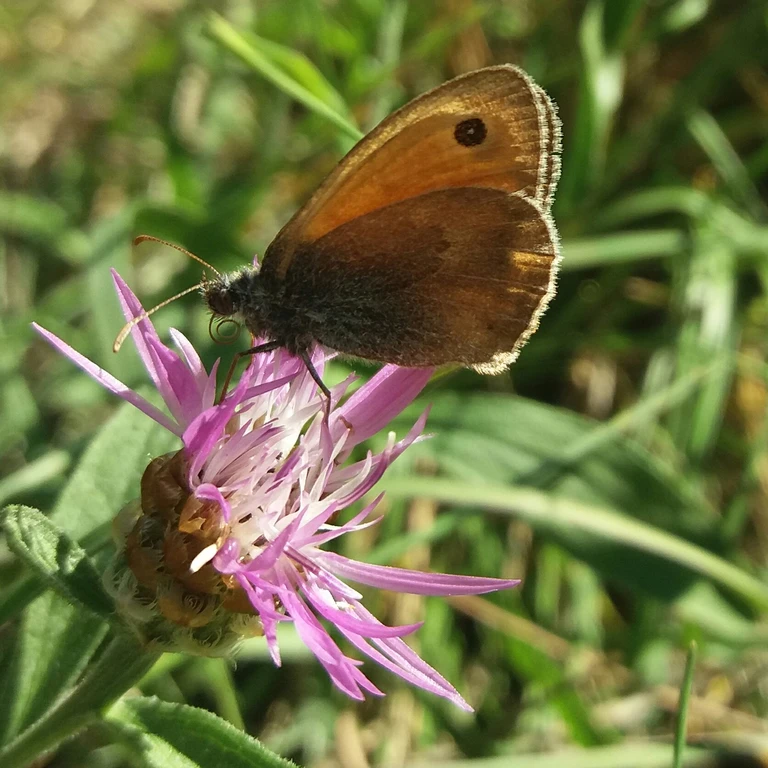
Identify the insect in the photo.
Coenonympha pamphilus
